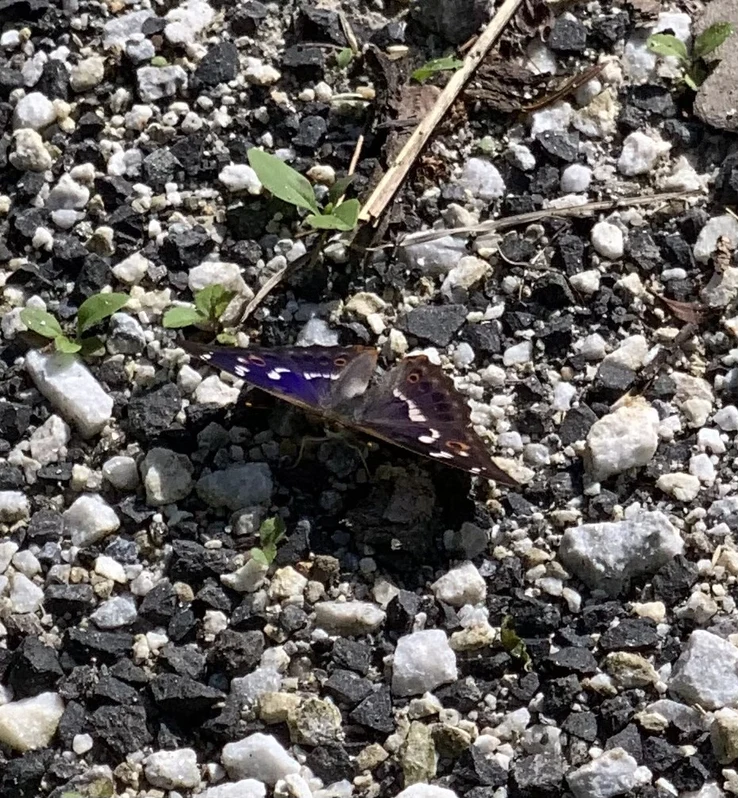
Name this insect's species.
Apatura ilia
